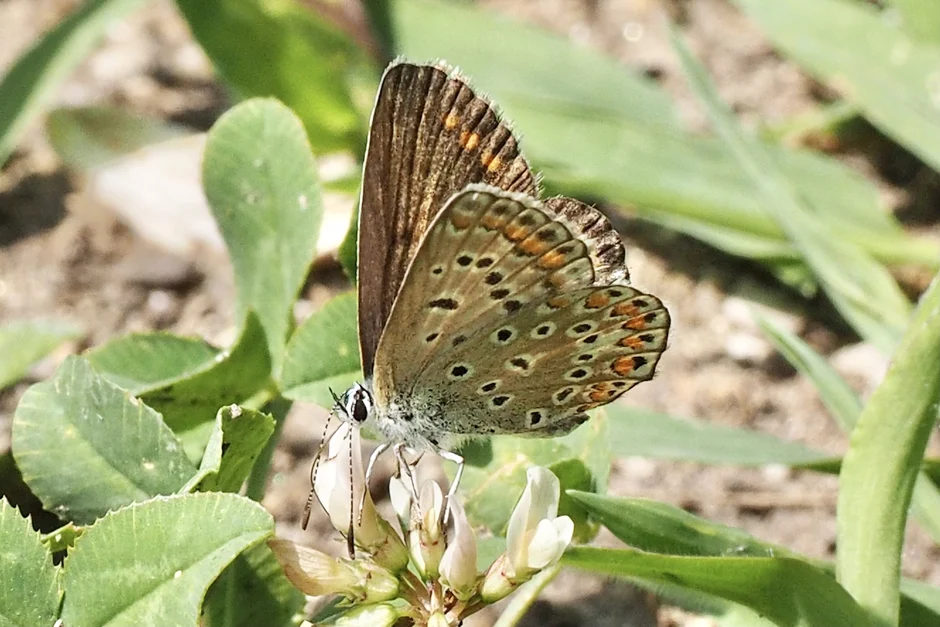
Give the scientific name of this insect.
Polyommatus icarus
